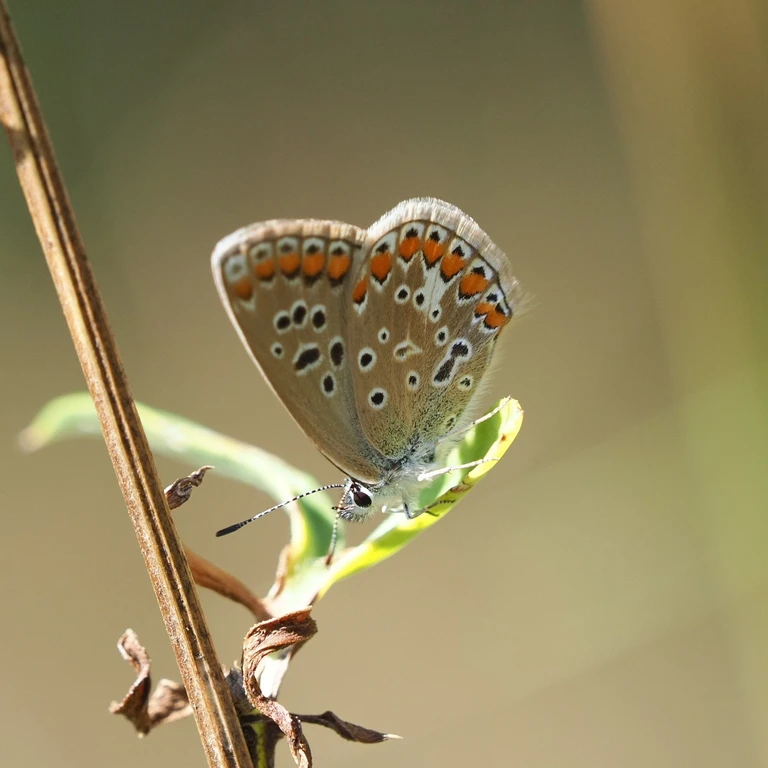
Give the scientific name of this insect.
Polyommatus icarus
